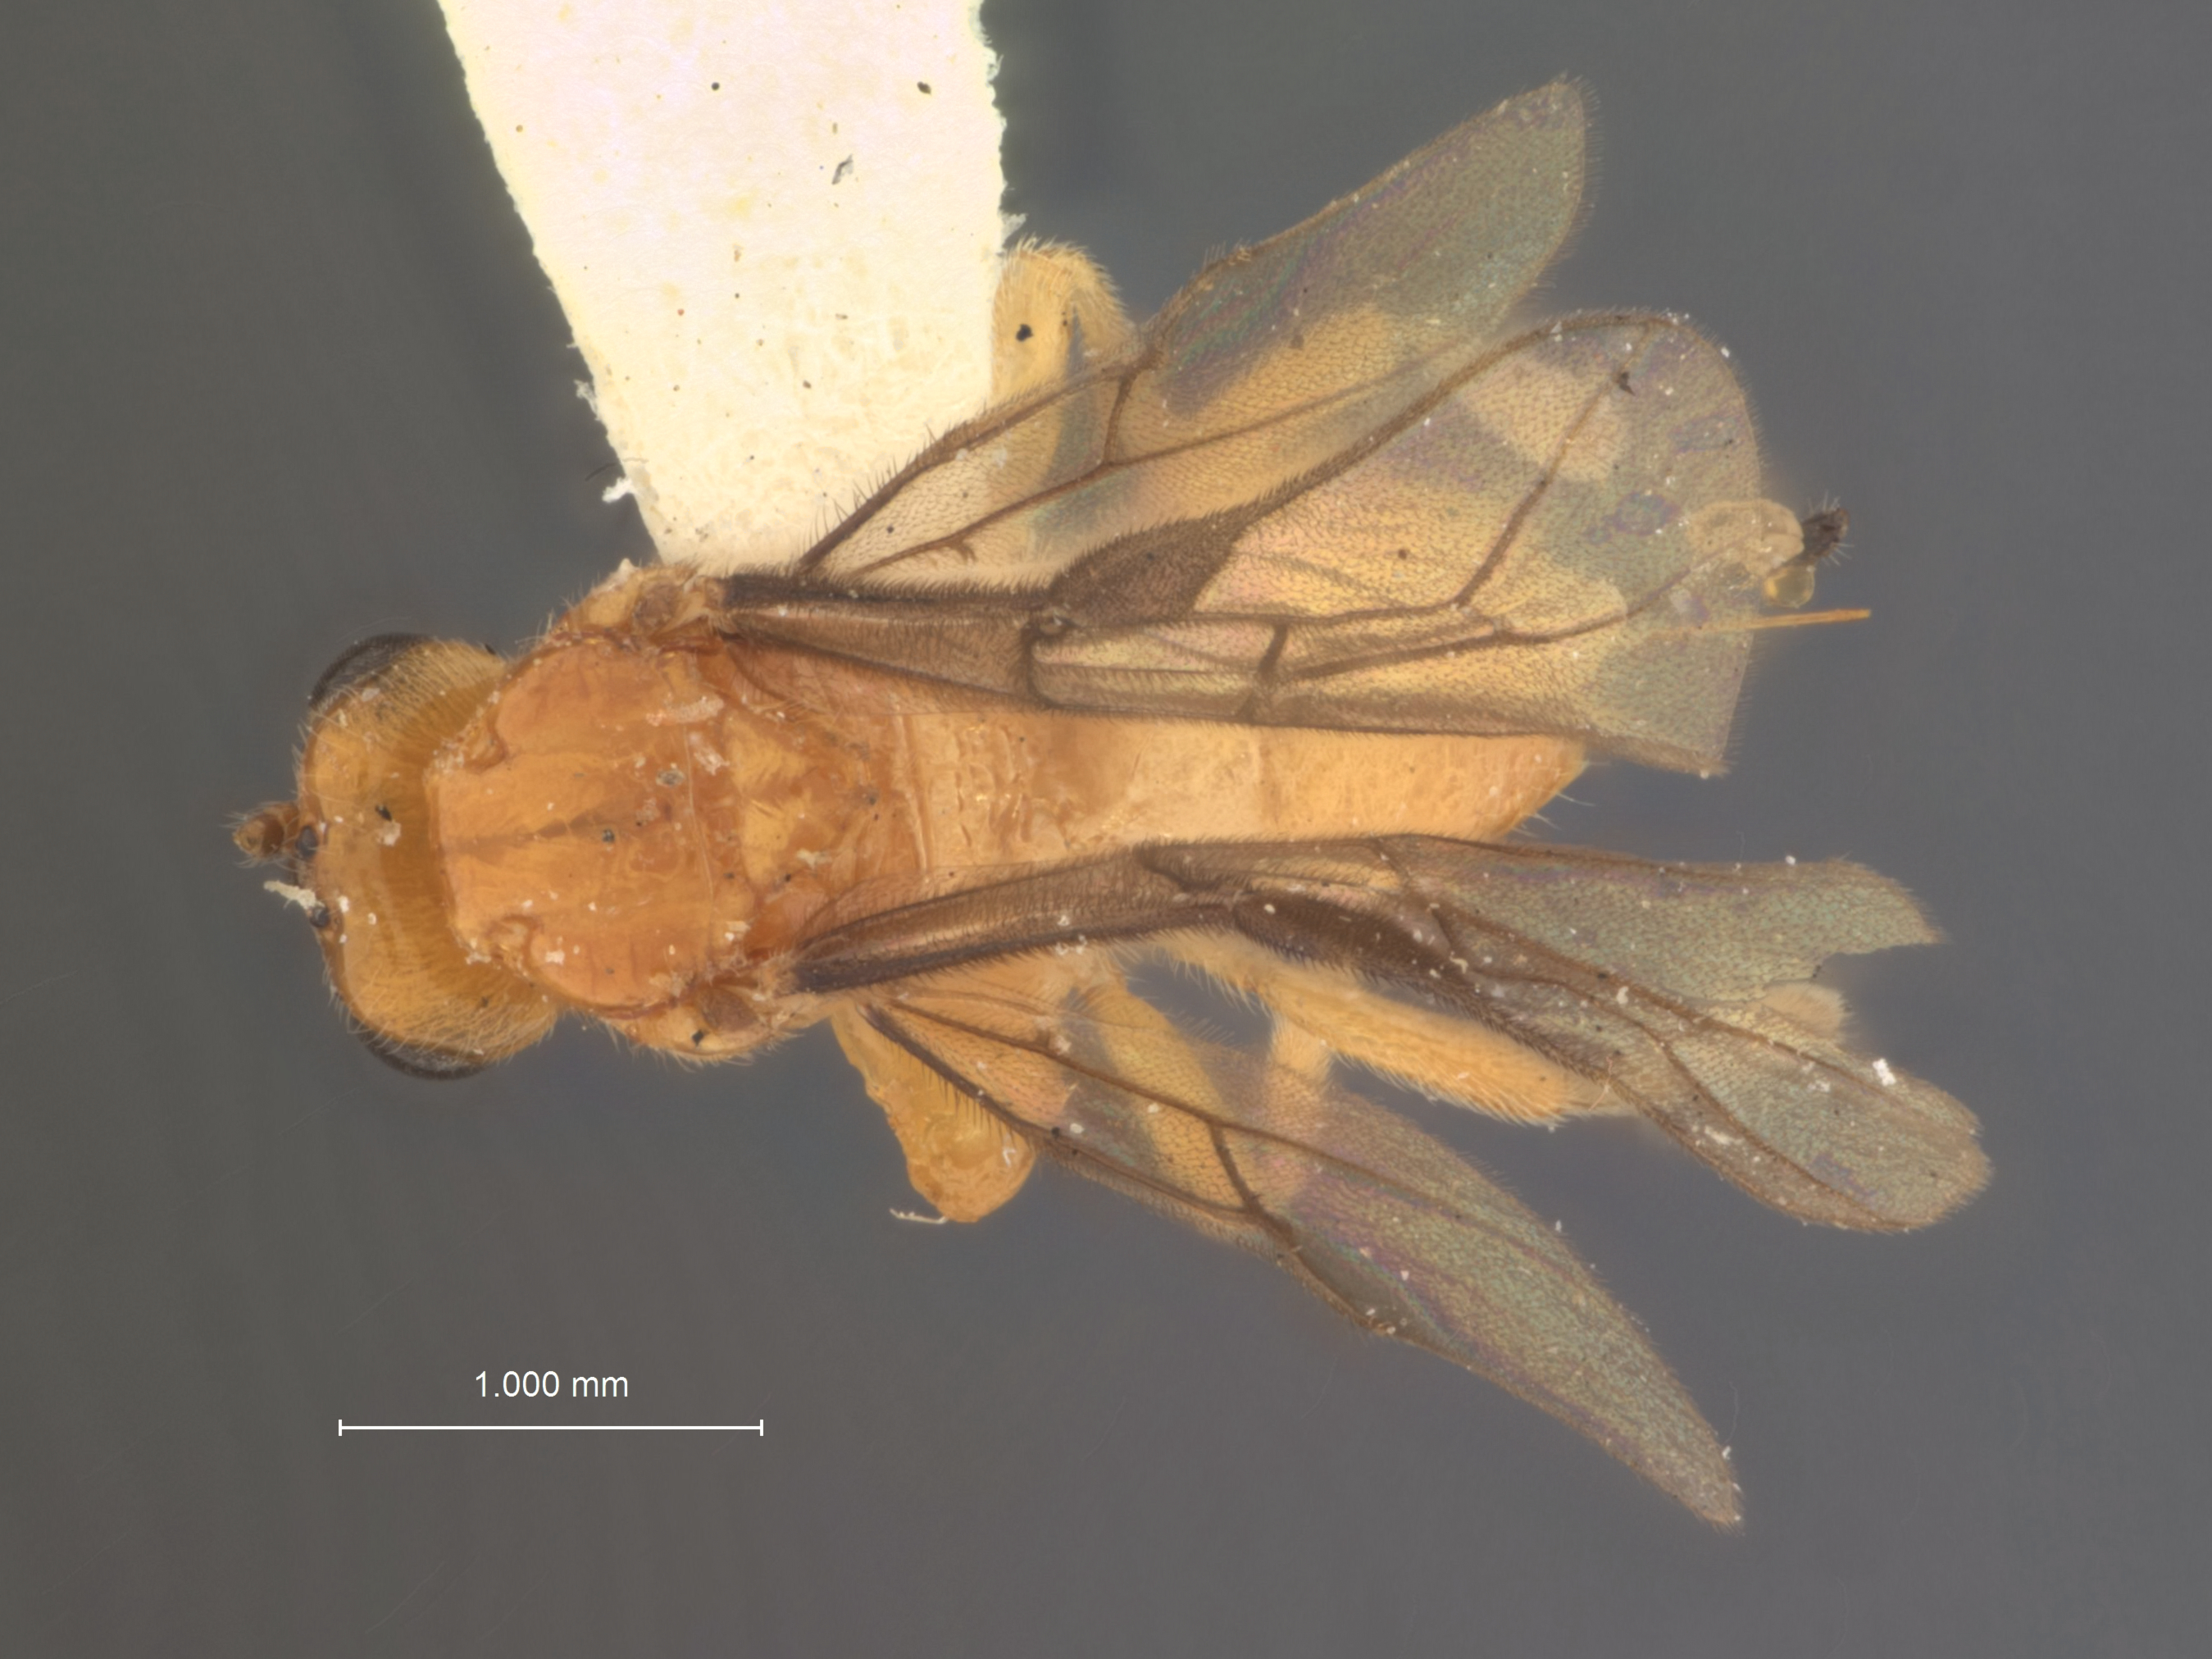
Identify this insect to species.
Opius anastrephae
